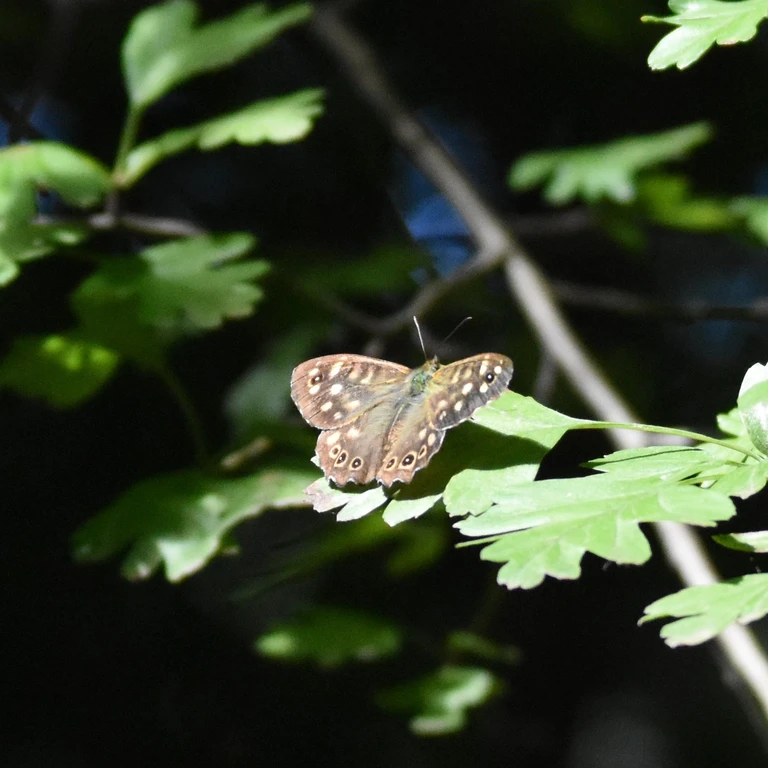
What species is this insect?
Pararge aegeria
